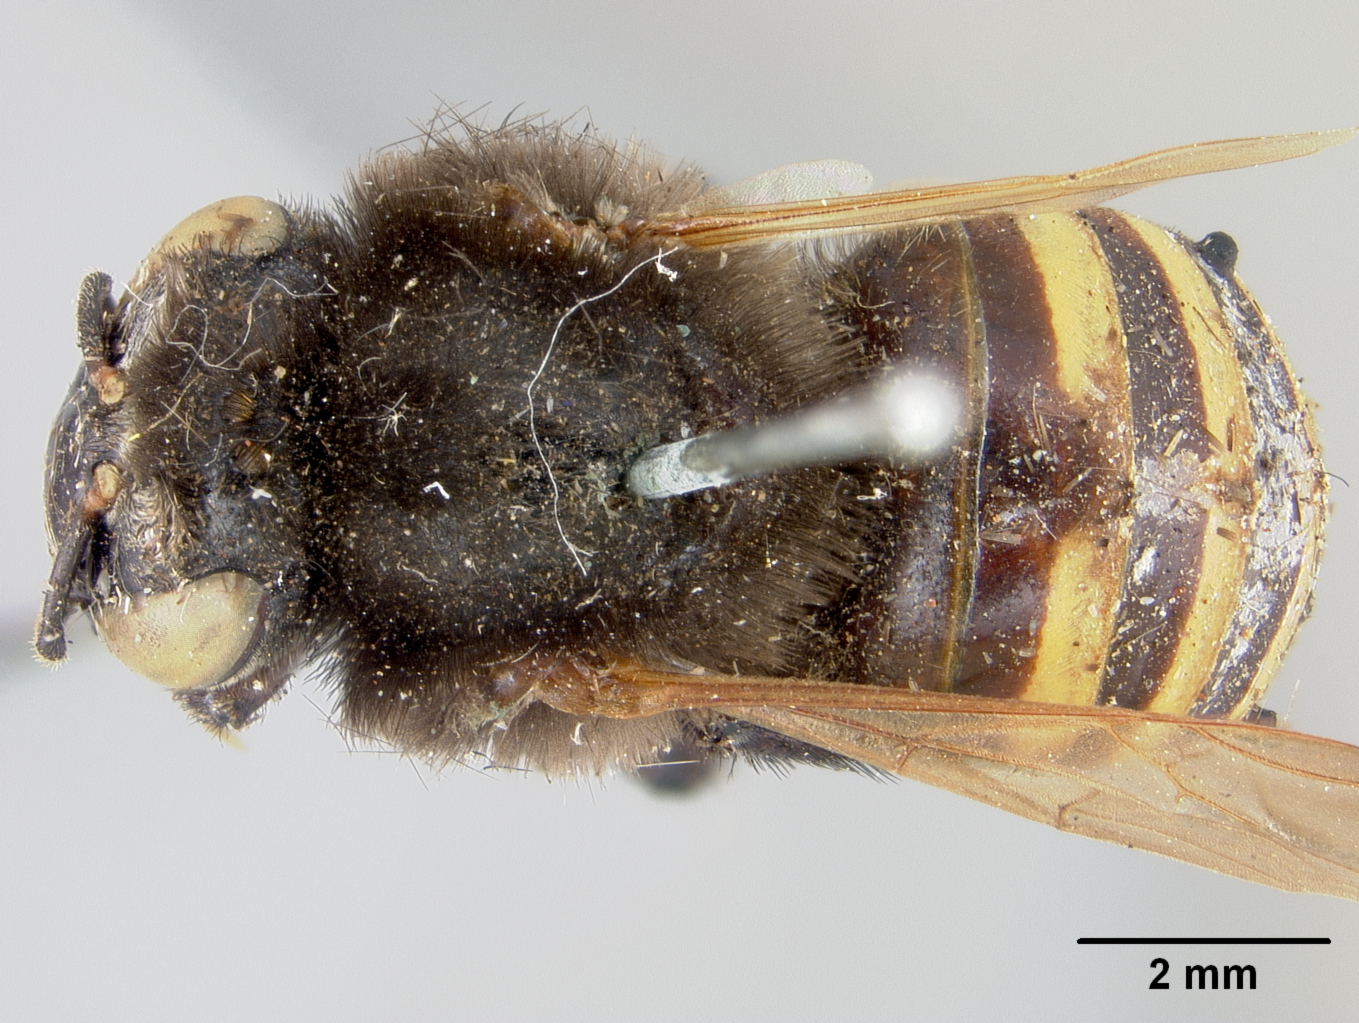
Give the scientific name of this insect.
Melipona anthidioides
